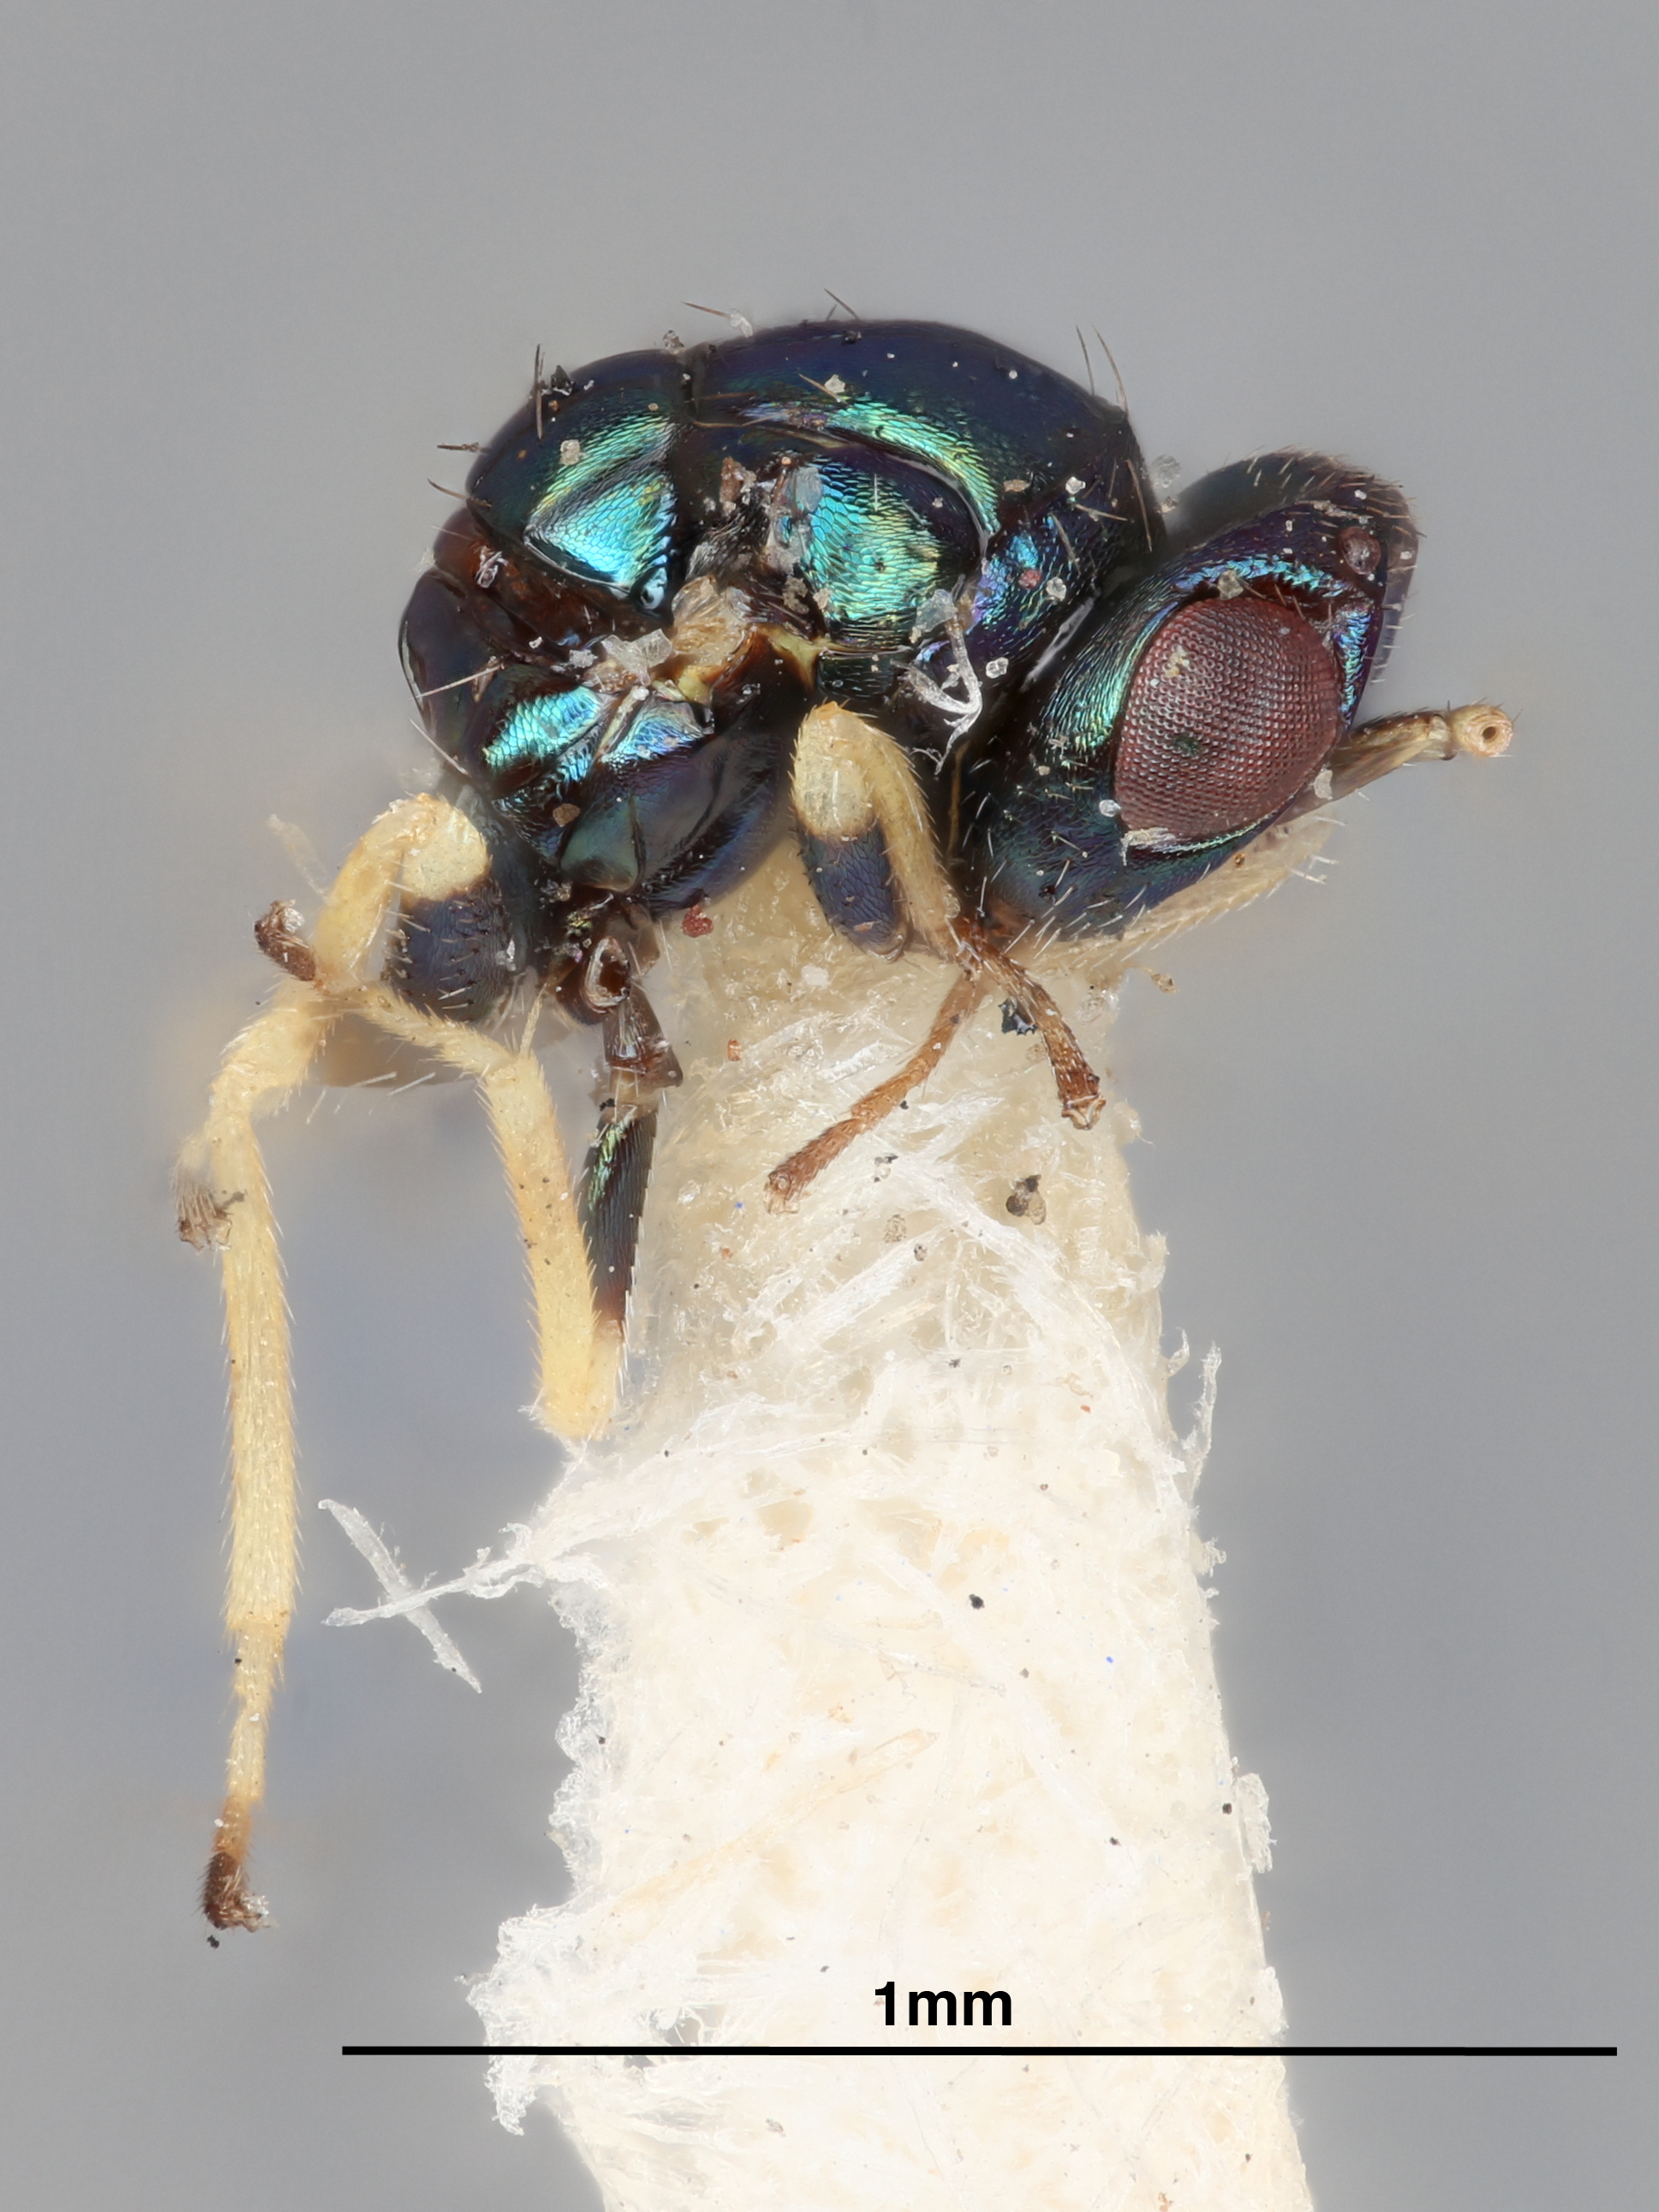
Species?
Tetrastichus bruchophagi
